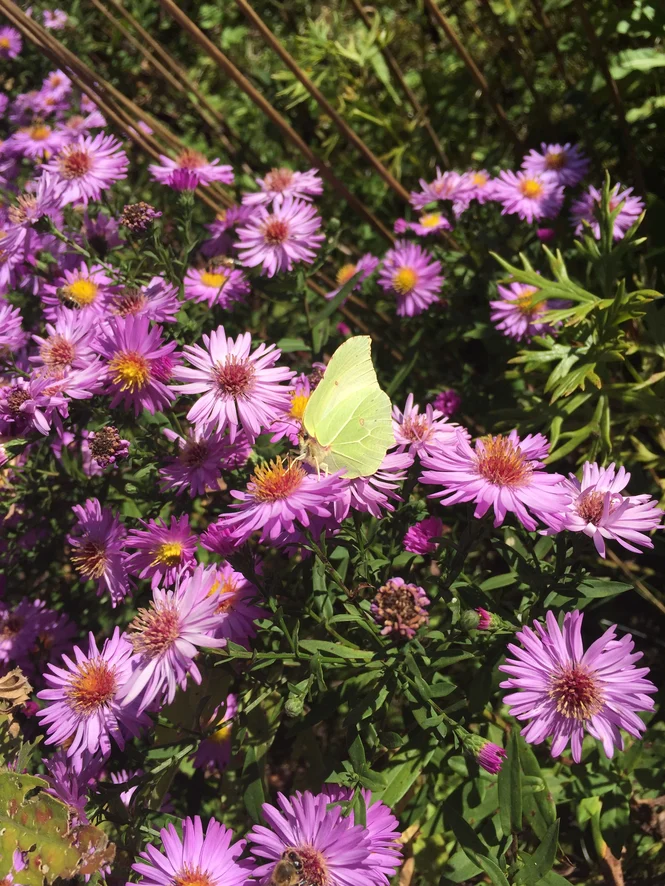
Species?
Gonepteryx rhamni
